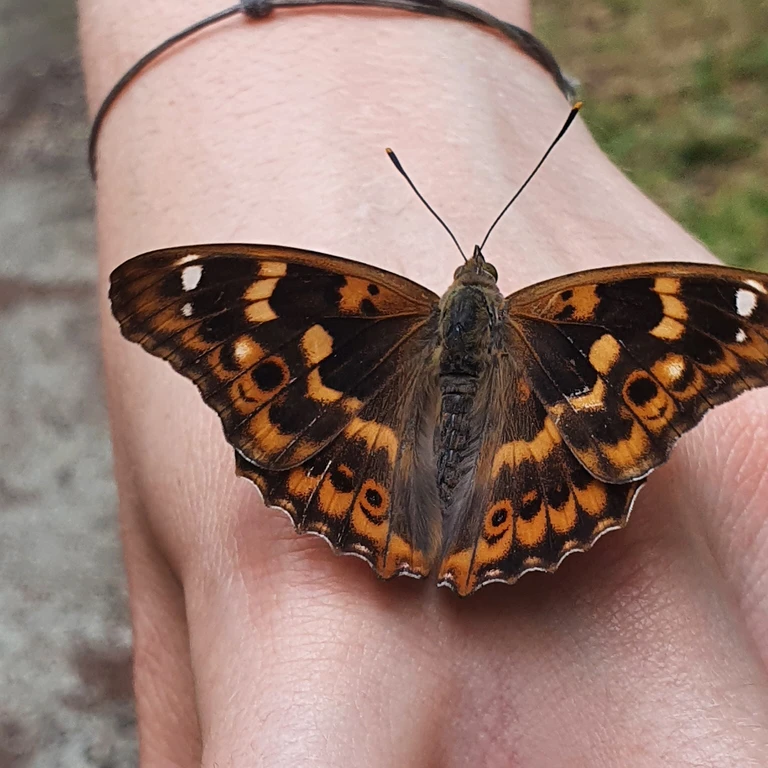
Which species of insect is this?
Apatura ilia
